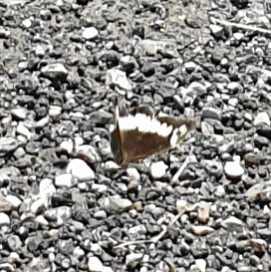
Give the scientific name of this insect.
Brintesia circe
